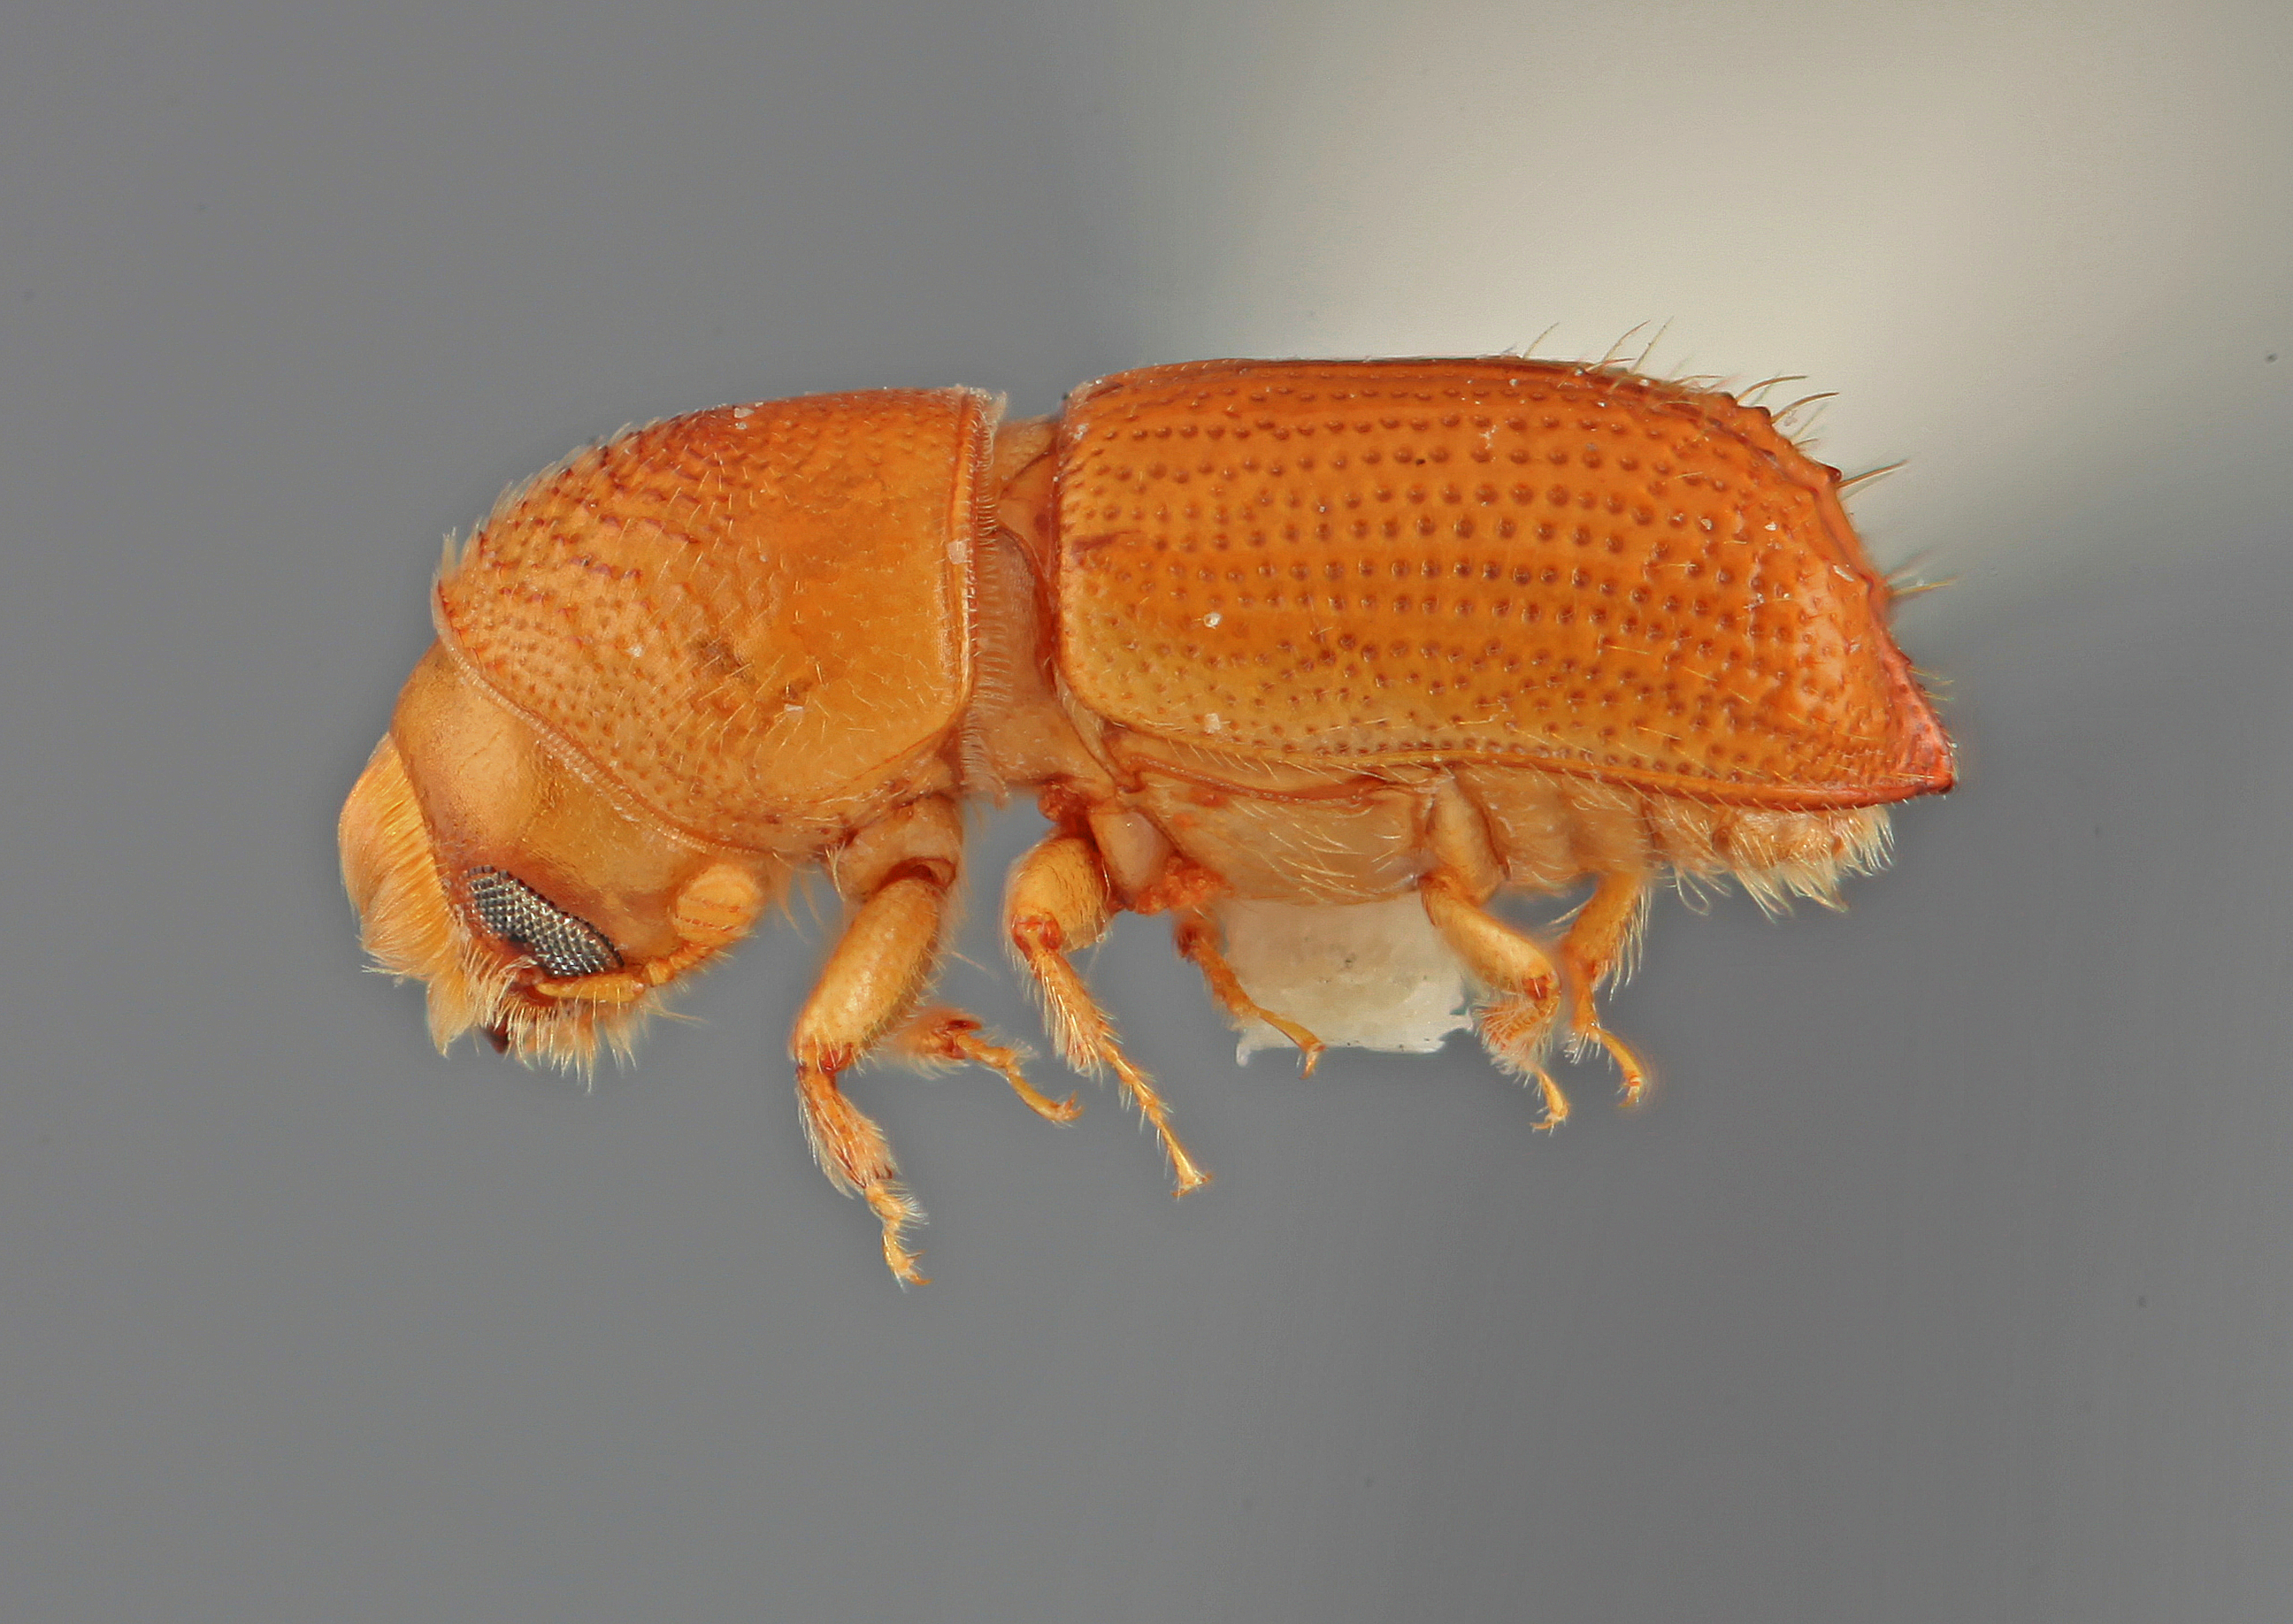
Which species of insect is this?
Pityophthorus concinnus
